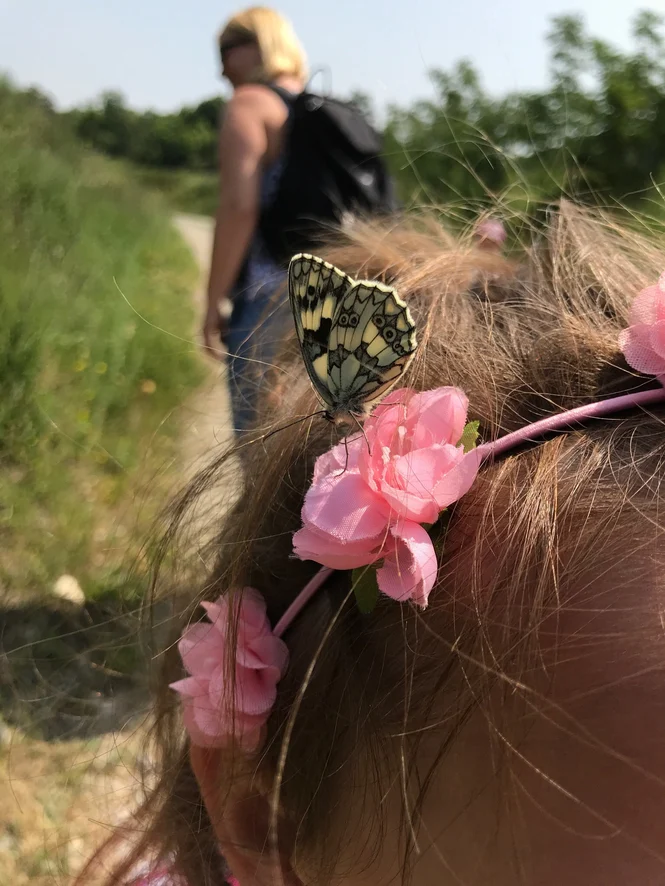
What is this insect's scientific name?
Melanargia galathea
